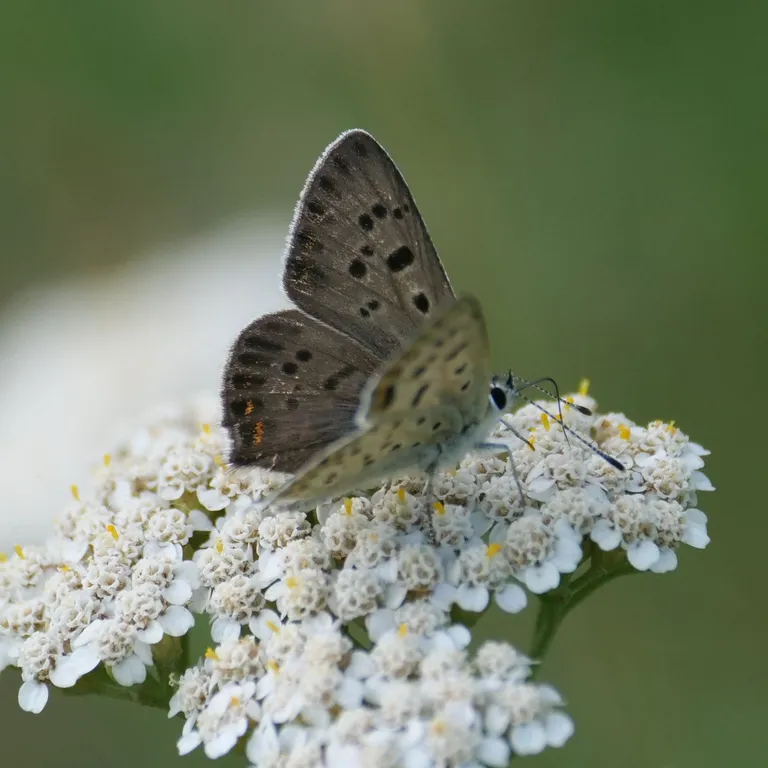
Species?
Lycaena tityrus (also Loweia tityrus)
